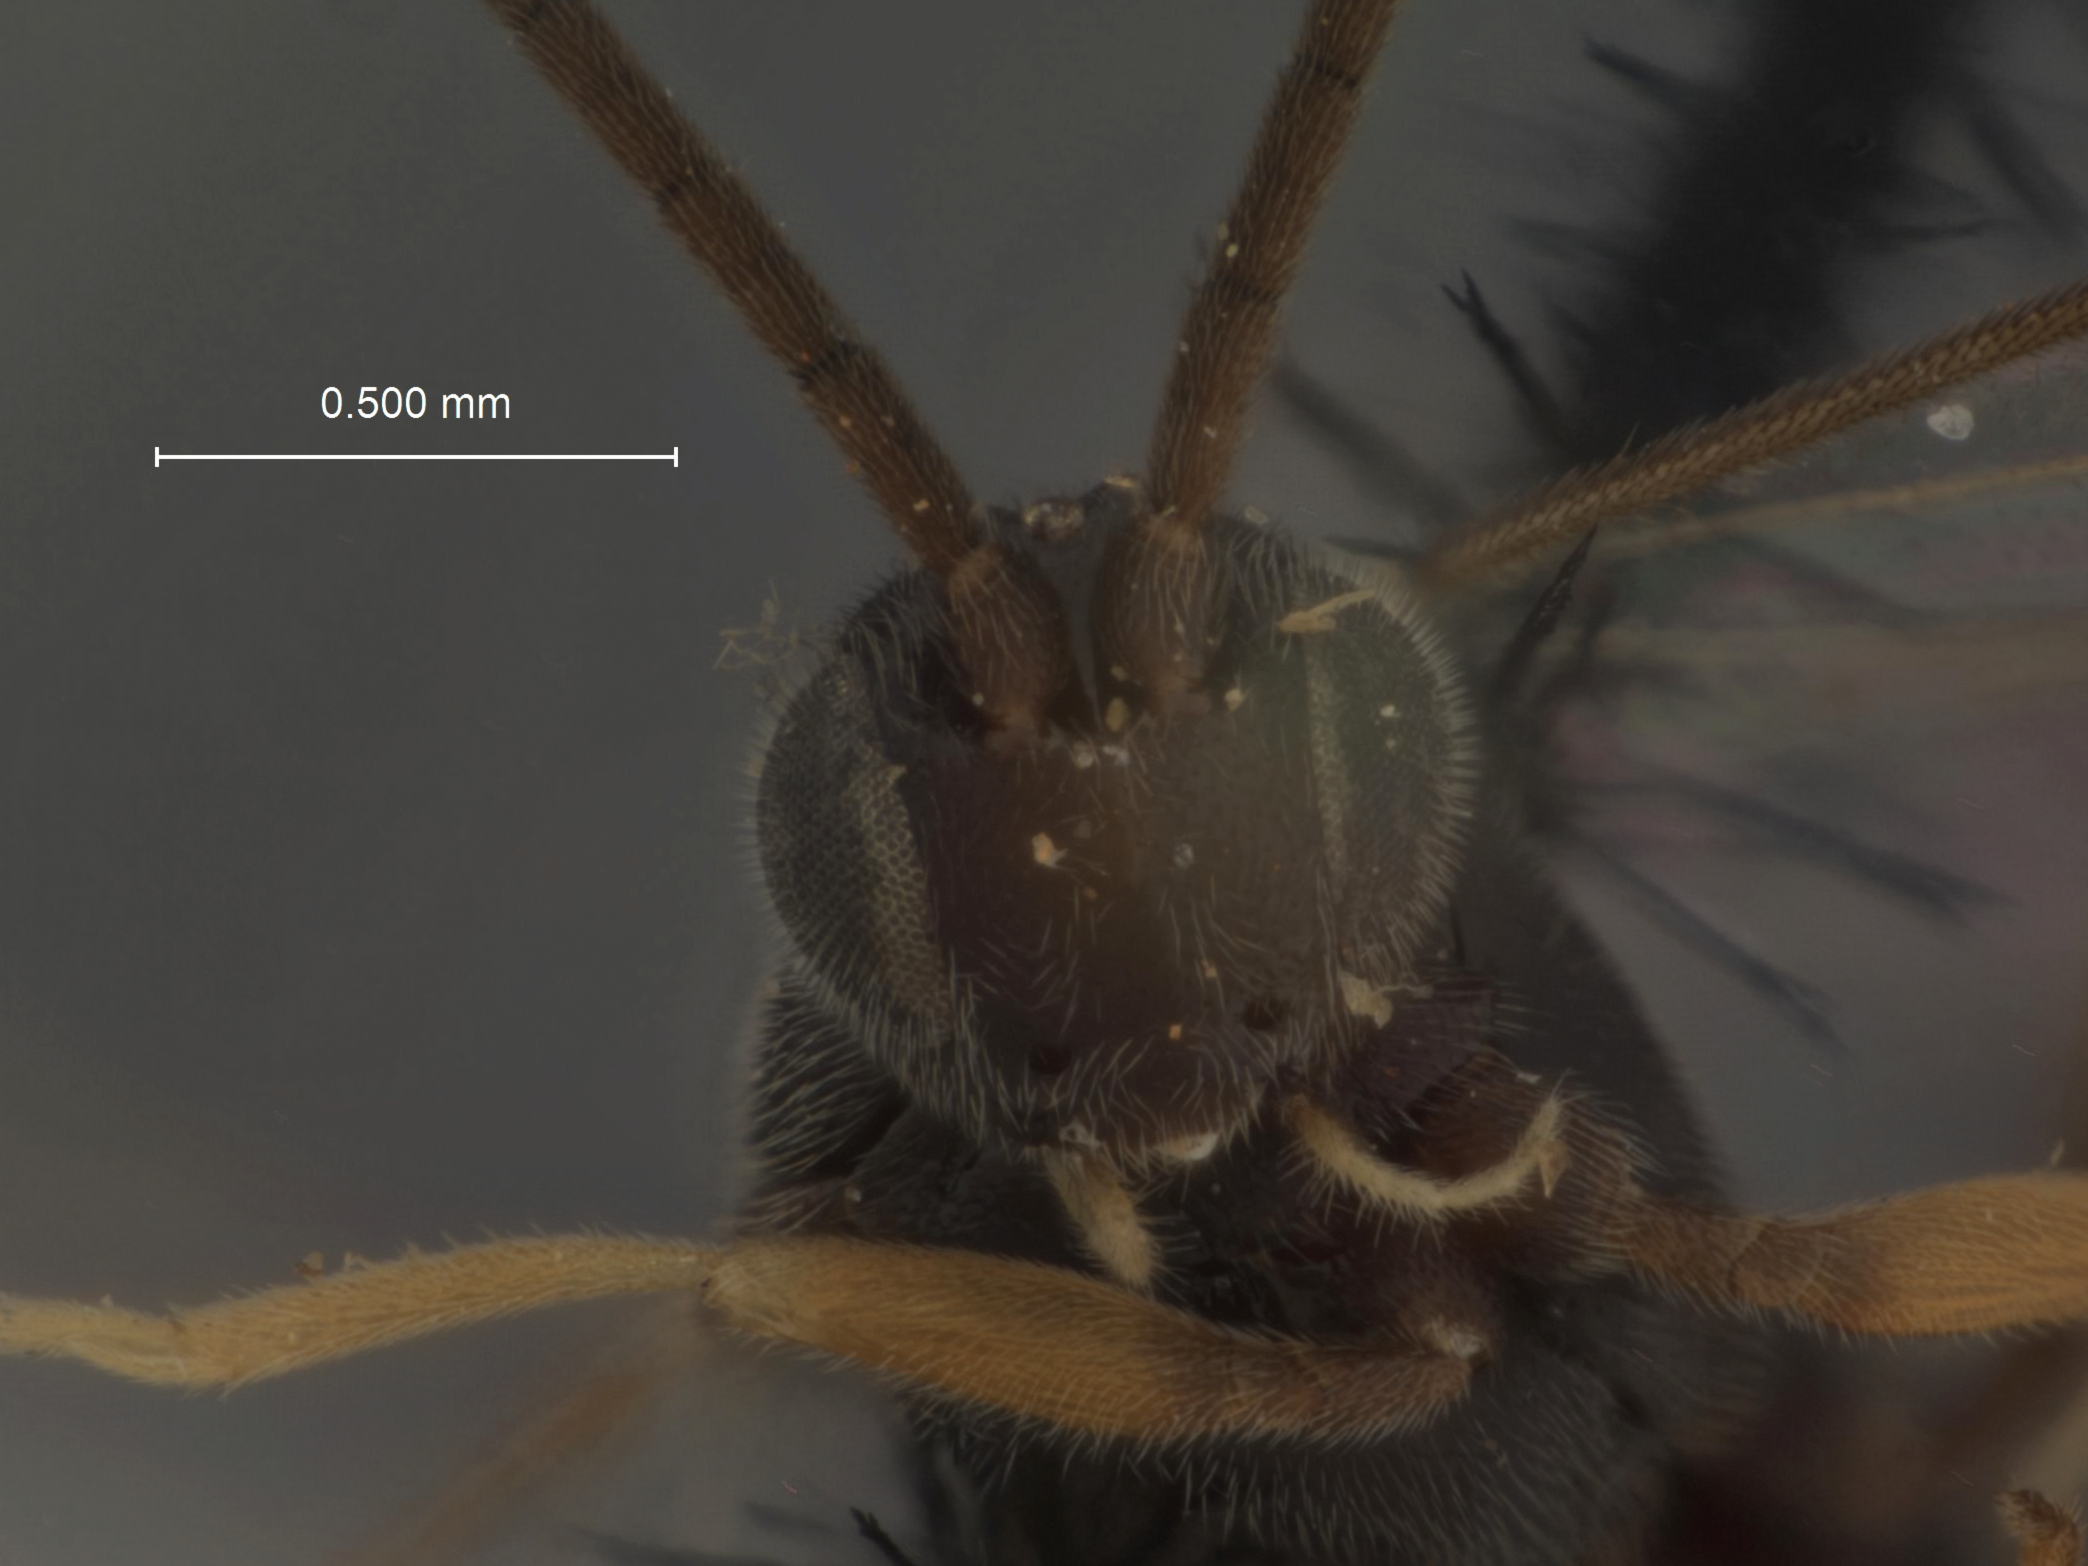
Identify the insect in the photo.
Apanteles artonae
